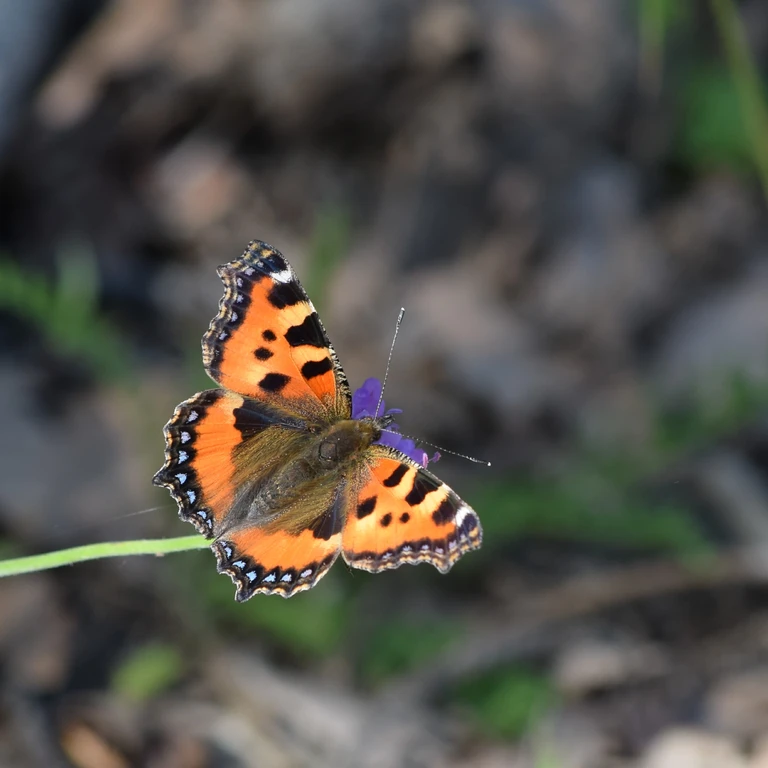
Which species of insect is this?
Aglais urticae
